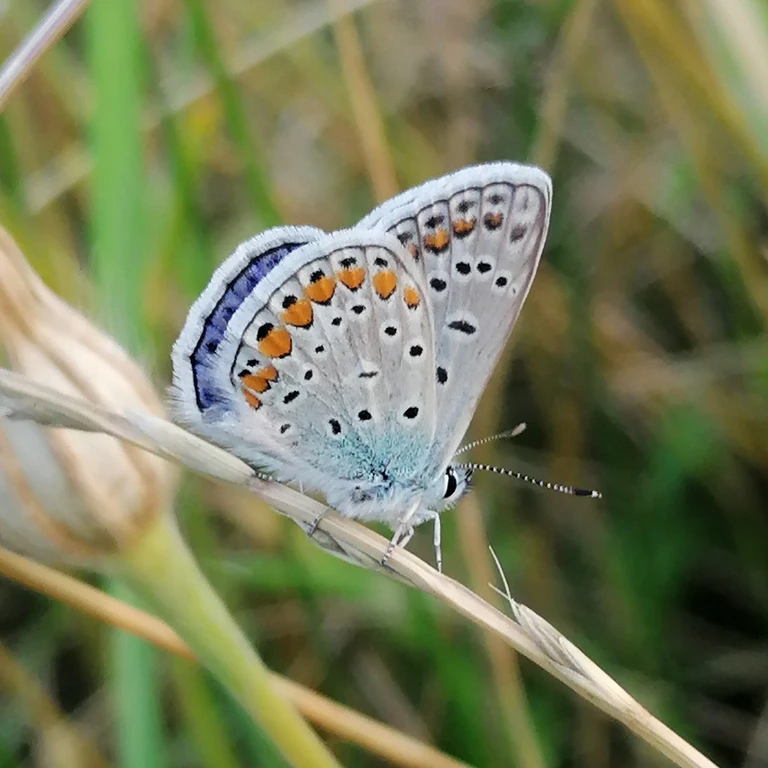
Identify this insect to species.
Polyommatus icarus
